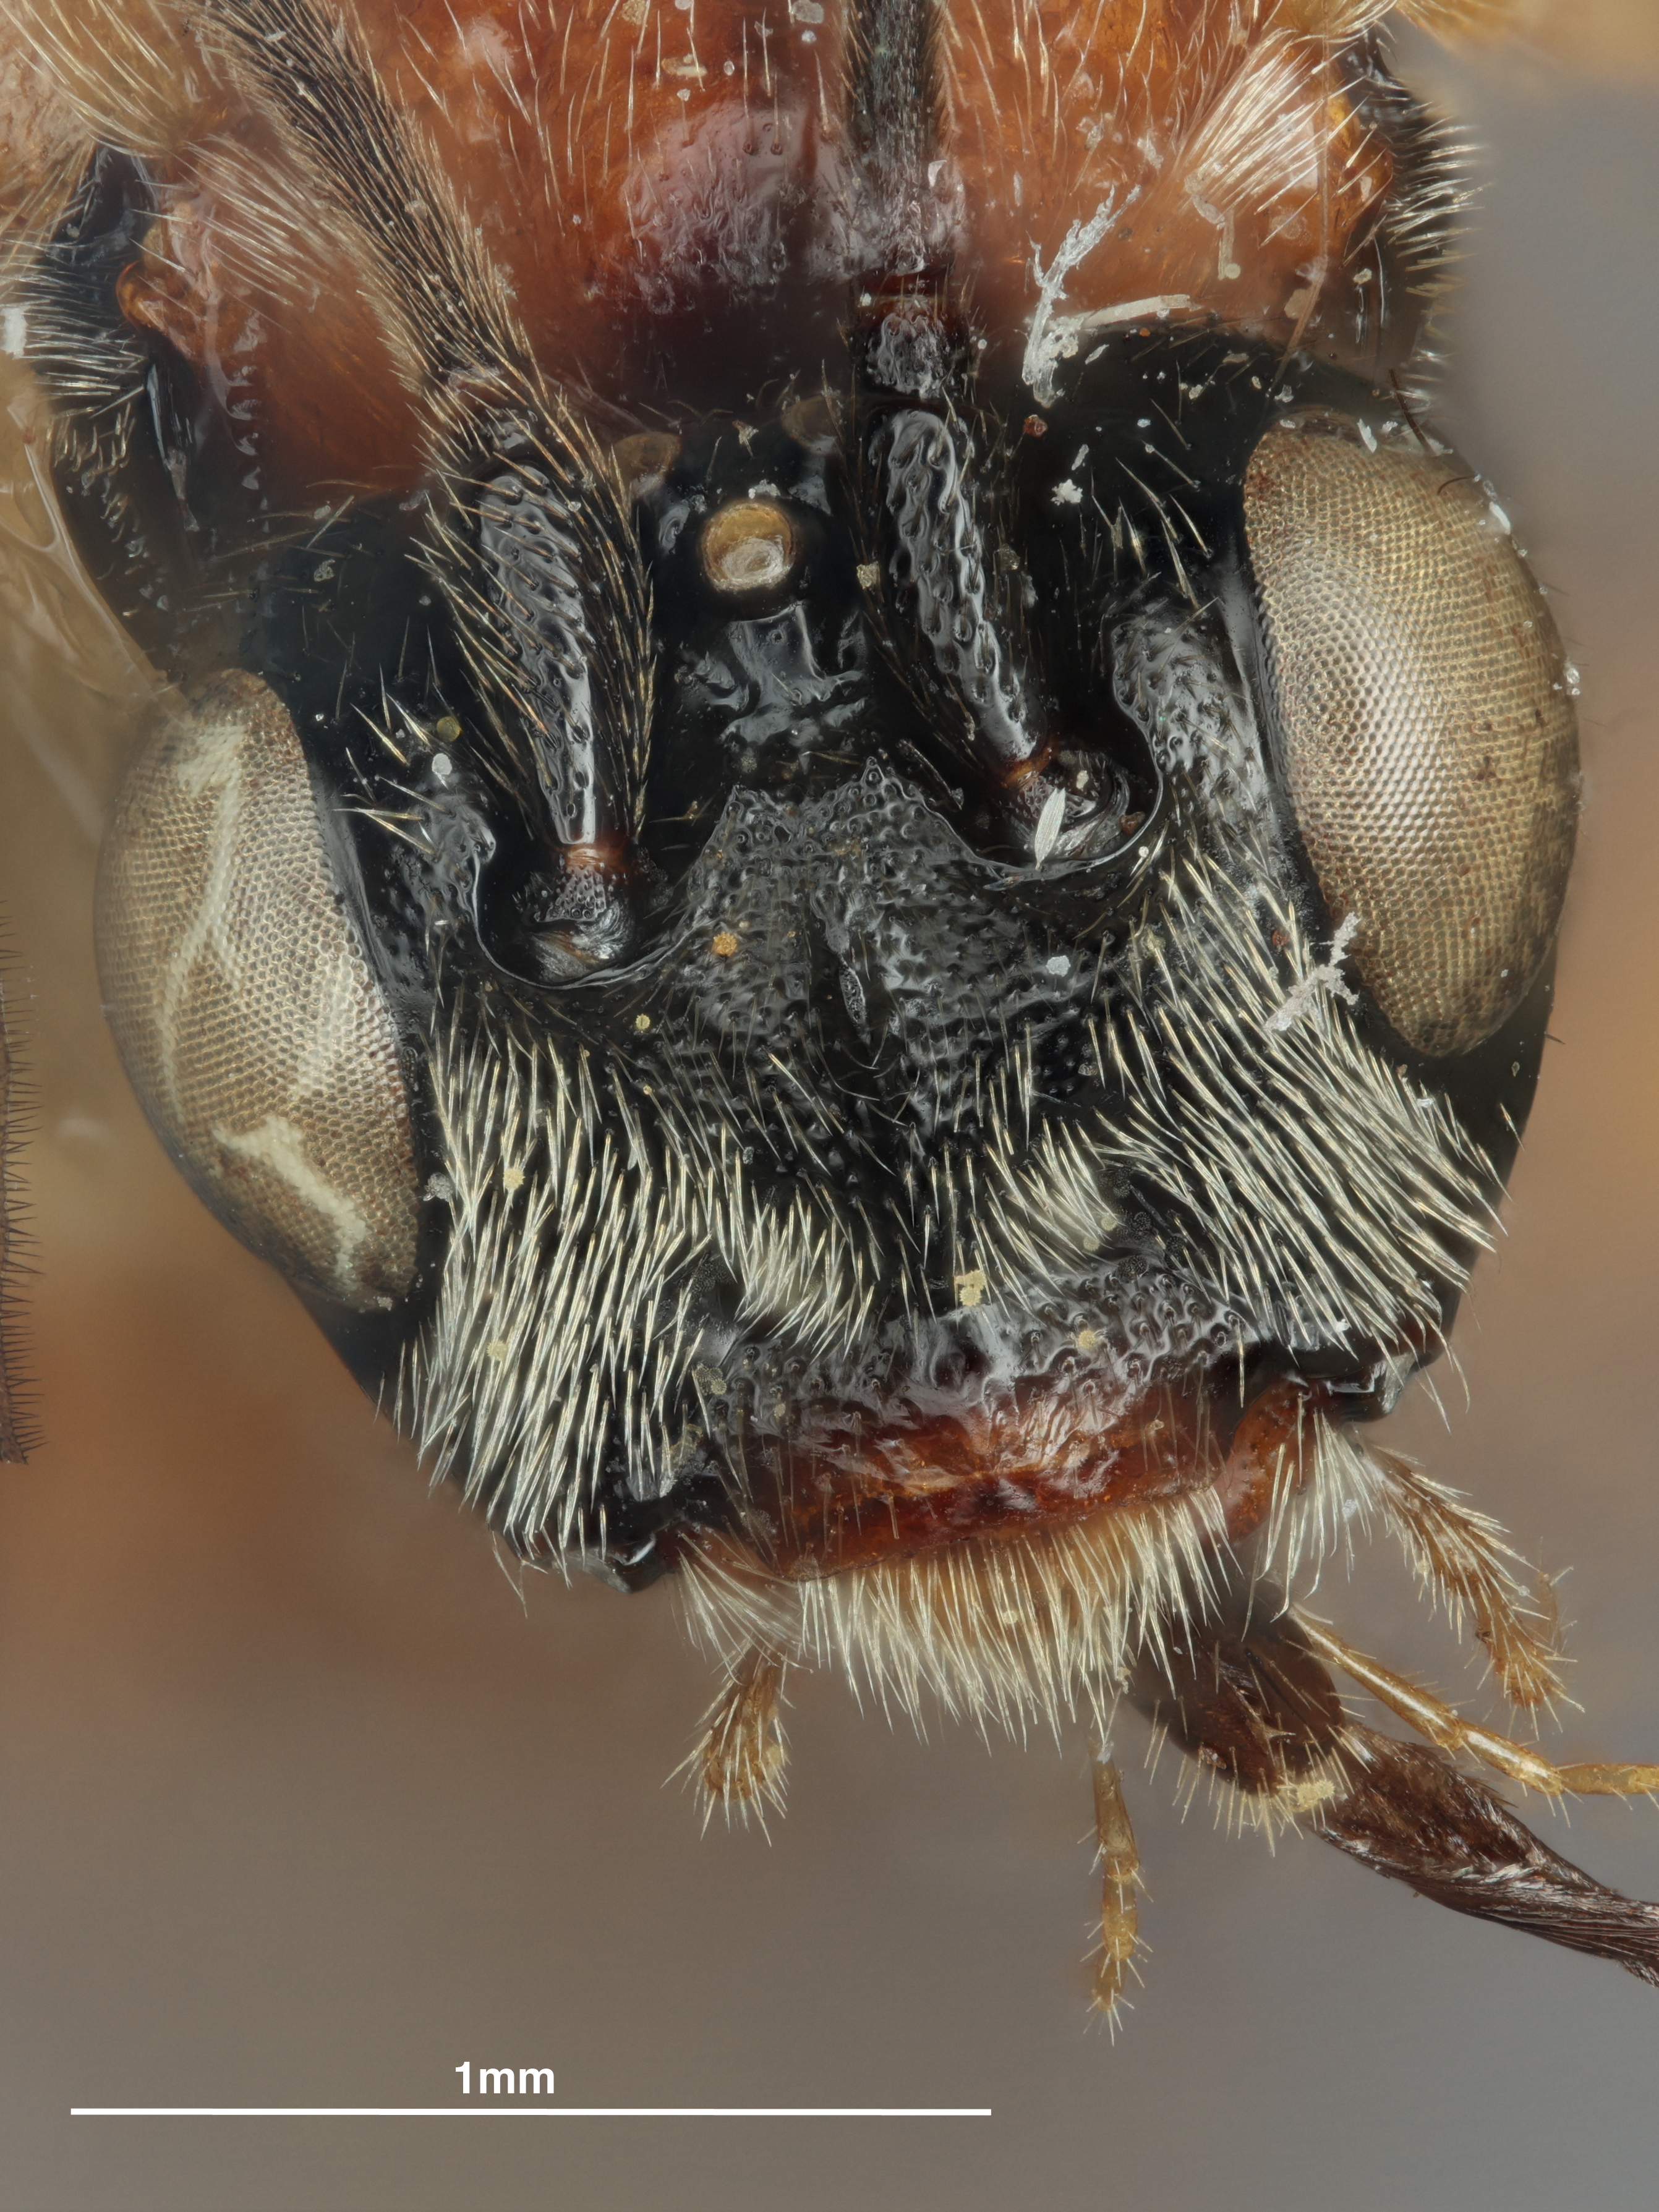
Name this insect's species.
Agathirsia armandi
